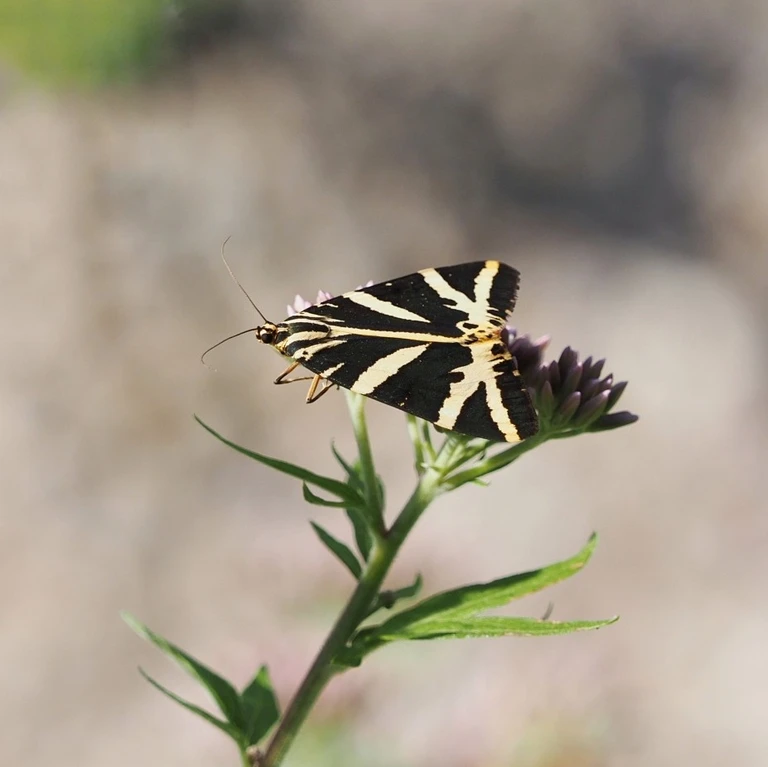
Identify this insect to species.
Euplagia quadripunctaria
